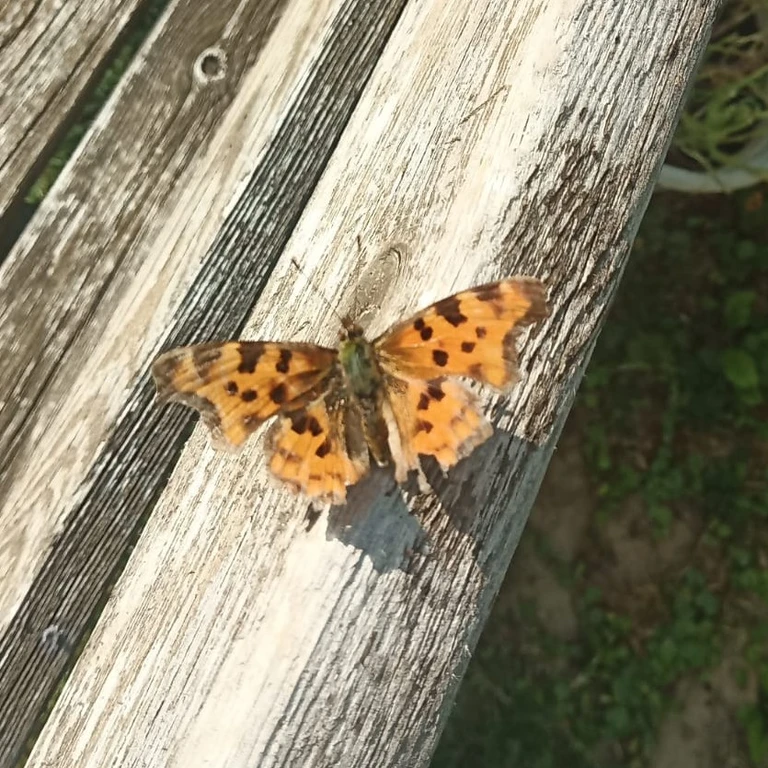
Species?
Polygonia c-album
